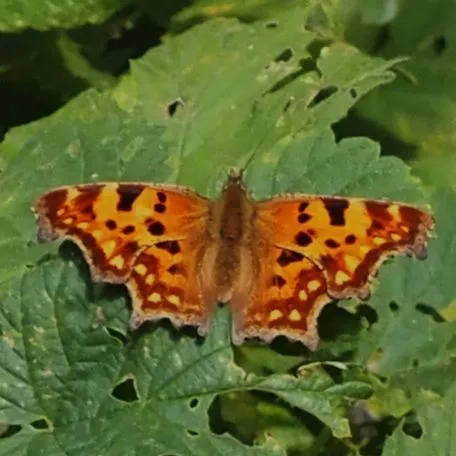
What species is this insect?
Polygonia c-album
